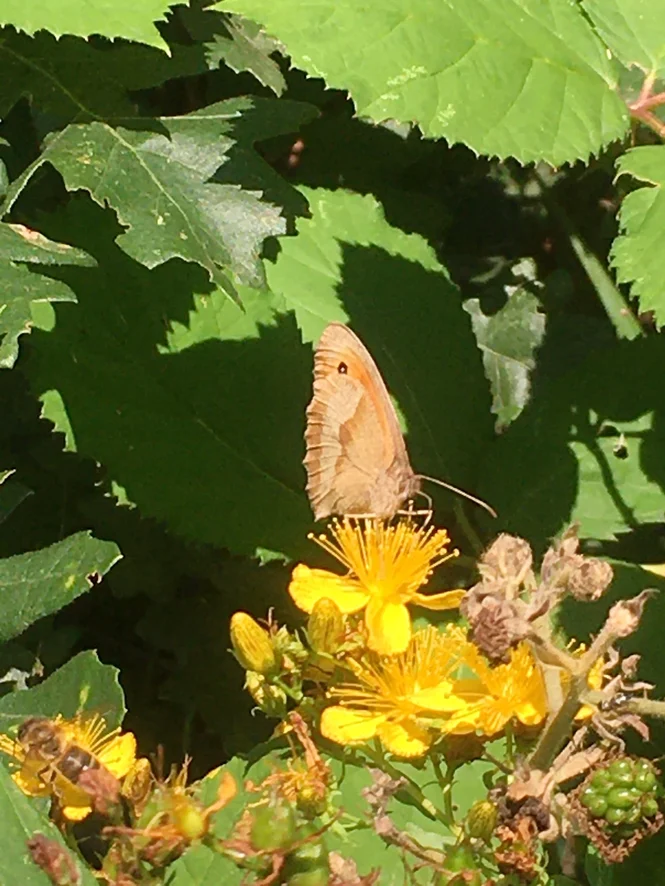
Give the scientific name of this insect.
Maniola jurtina
